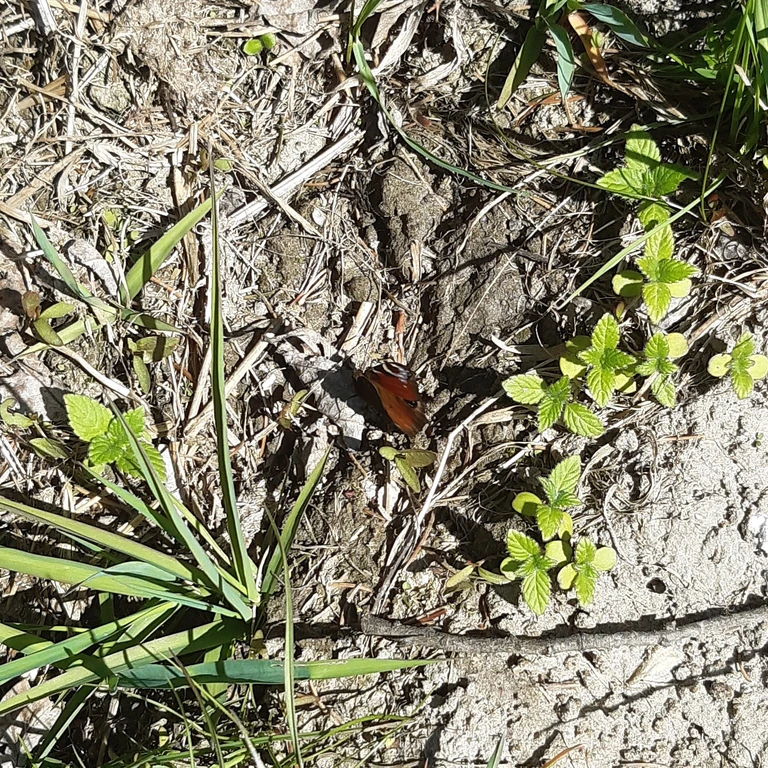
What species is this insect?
Aglais io
